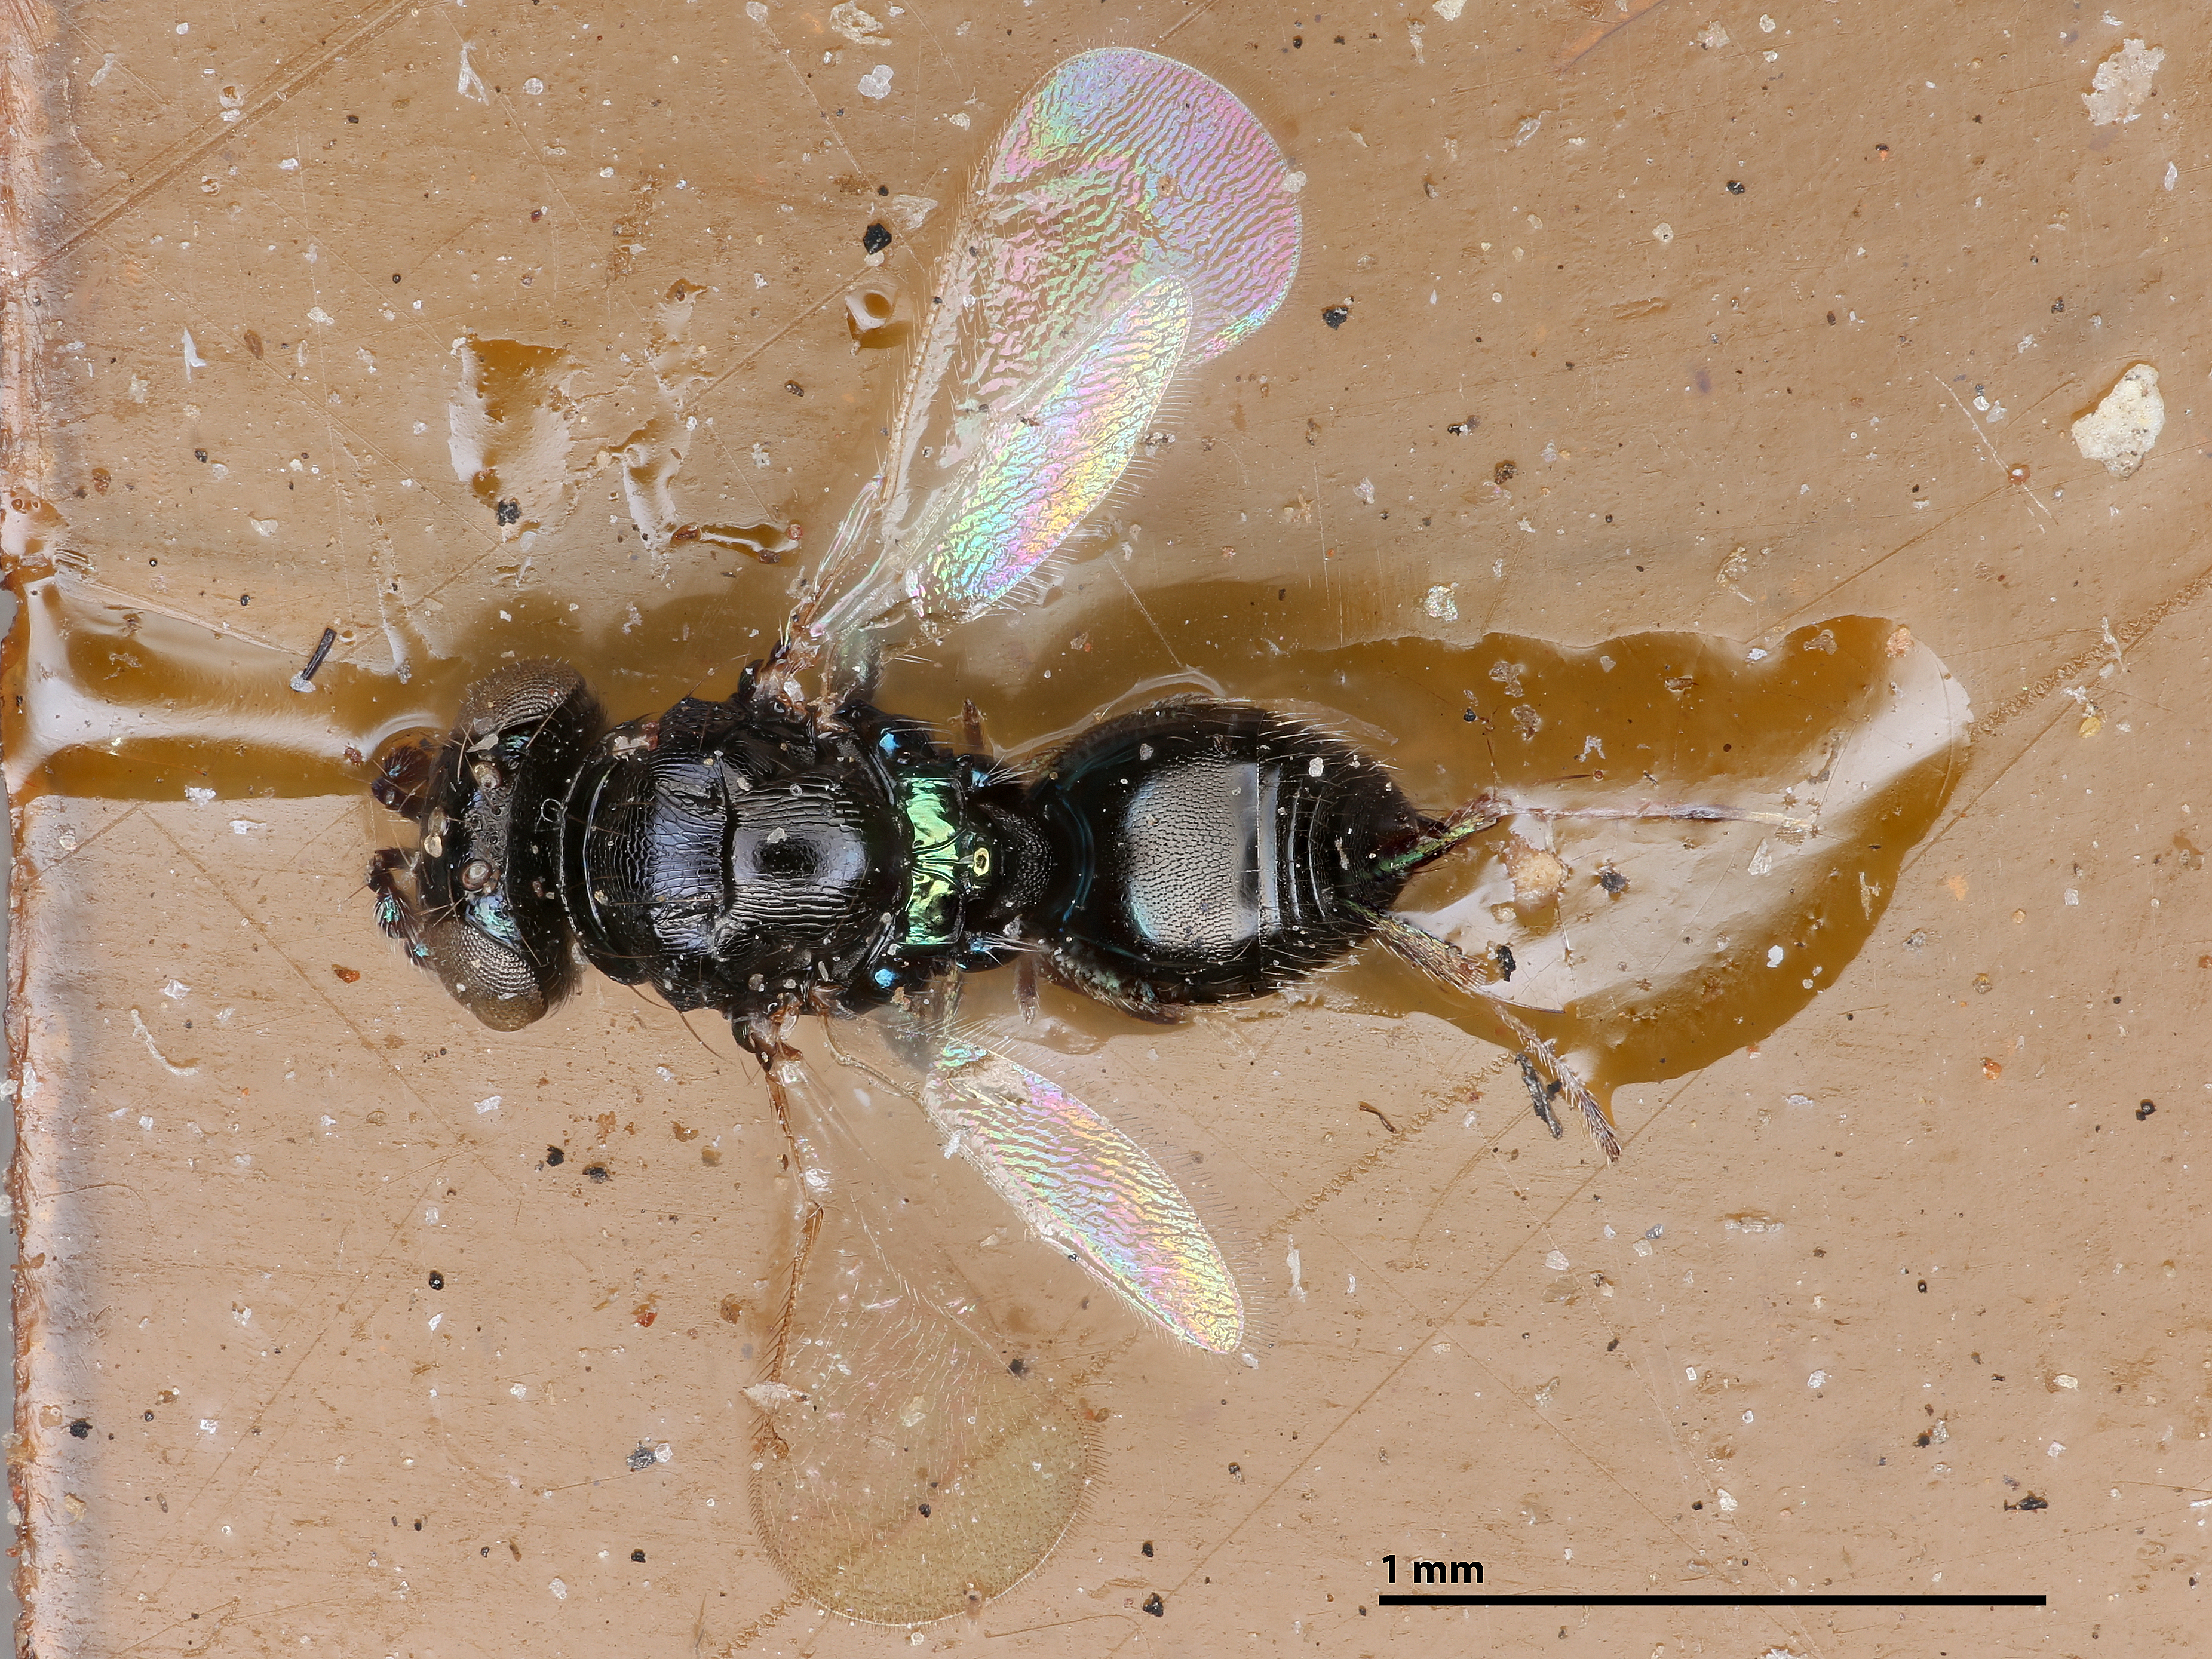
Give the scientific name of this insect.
Pleurotropis detrimentosus
